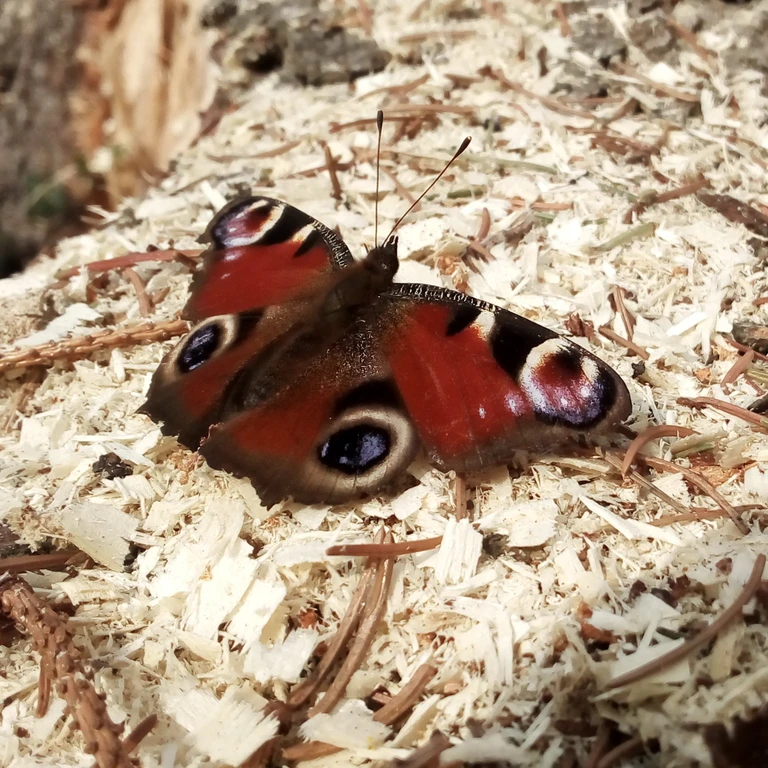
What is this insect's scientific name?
Aglais io
